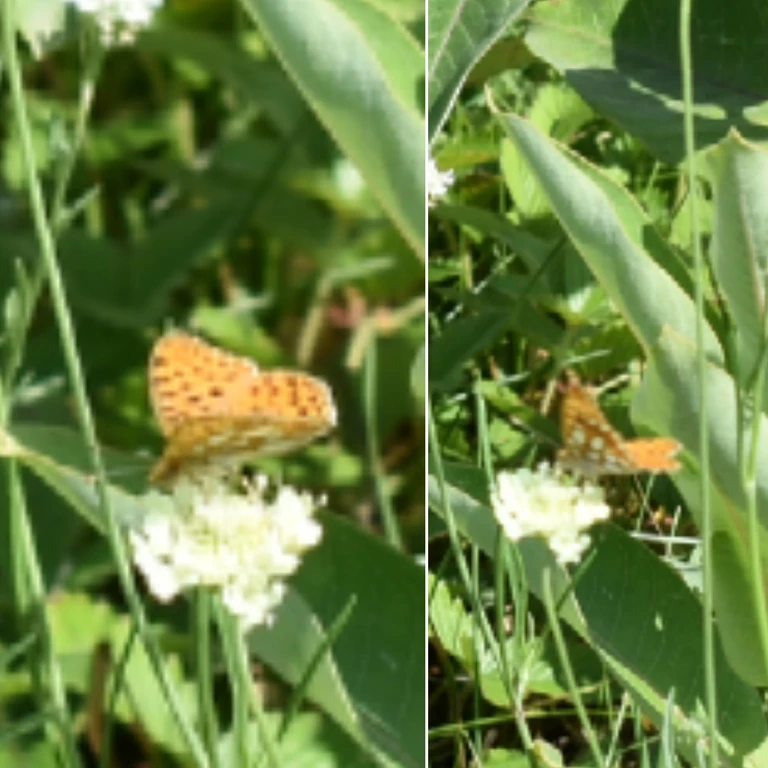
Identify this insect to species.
Issoria lathonia
